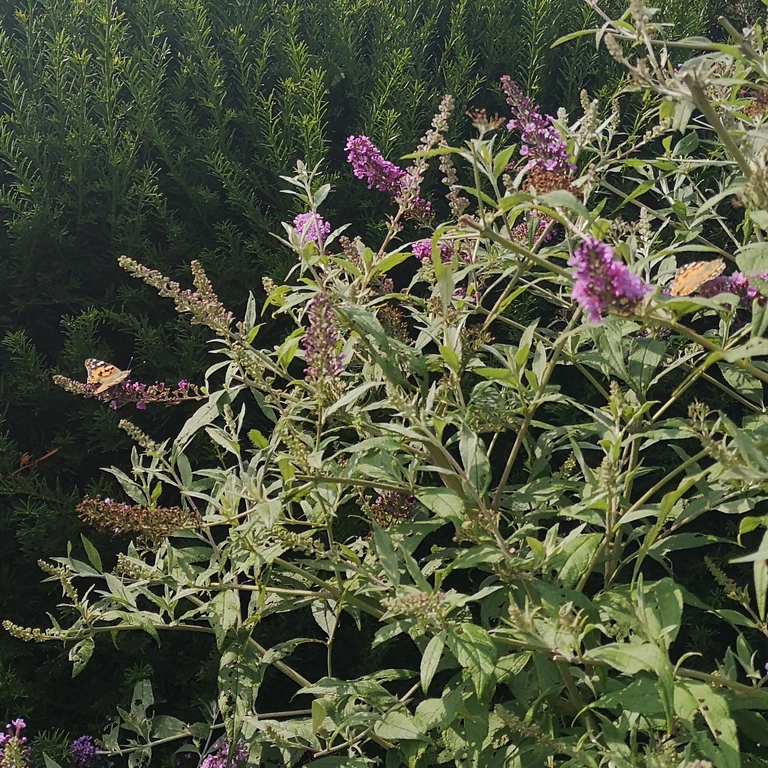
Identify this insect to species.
Vanessa cardui
